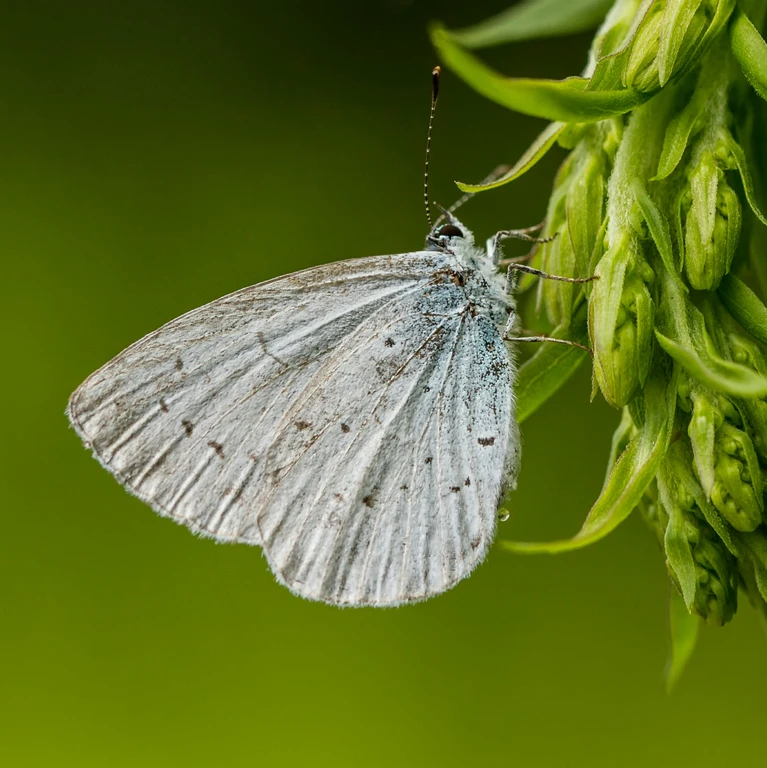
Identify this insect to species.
Celastrina argiolus
